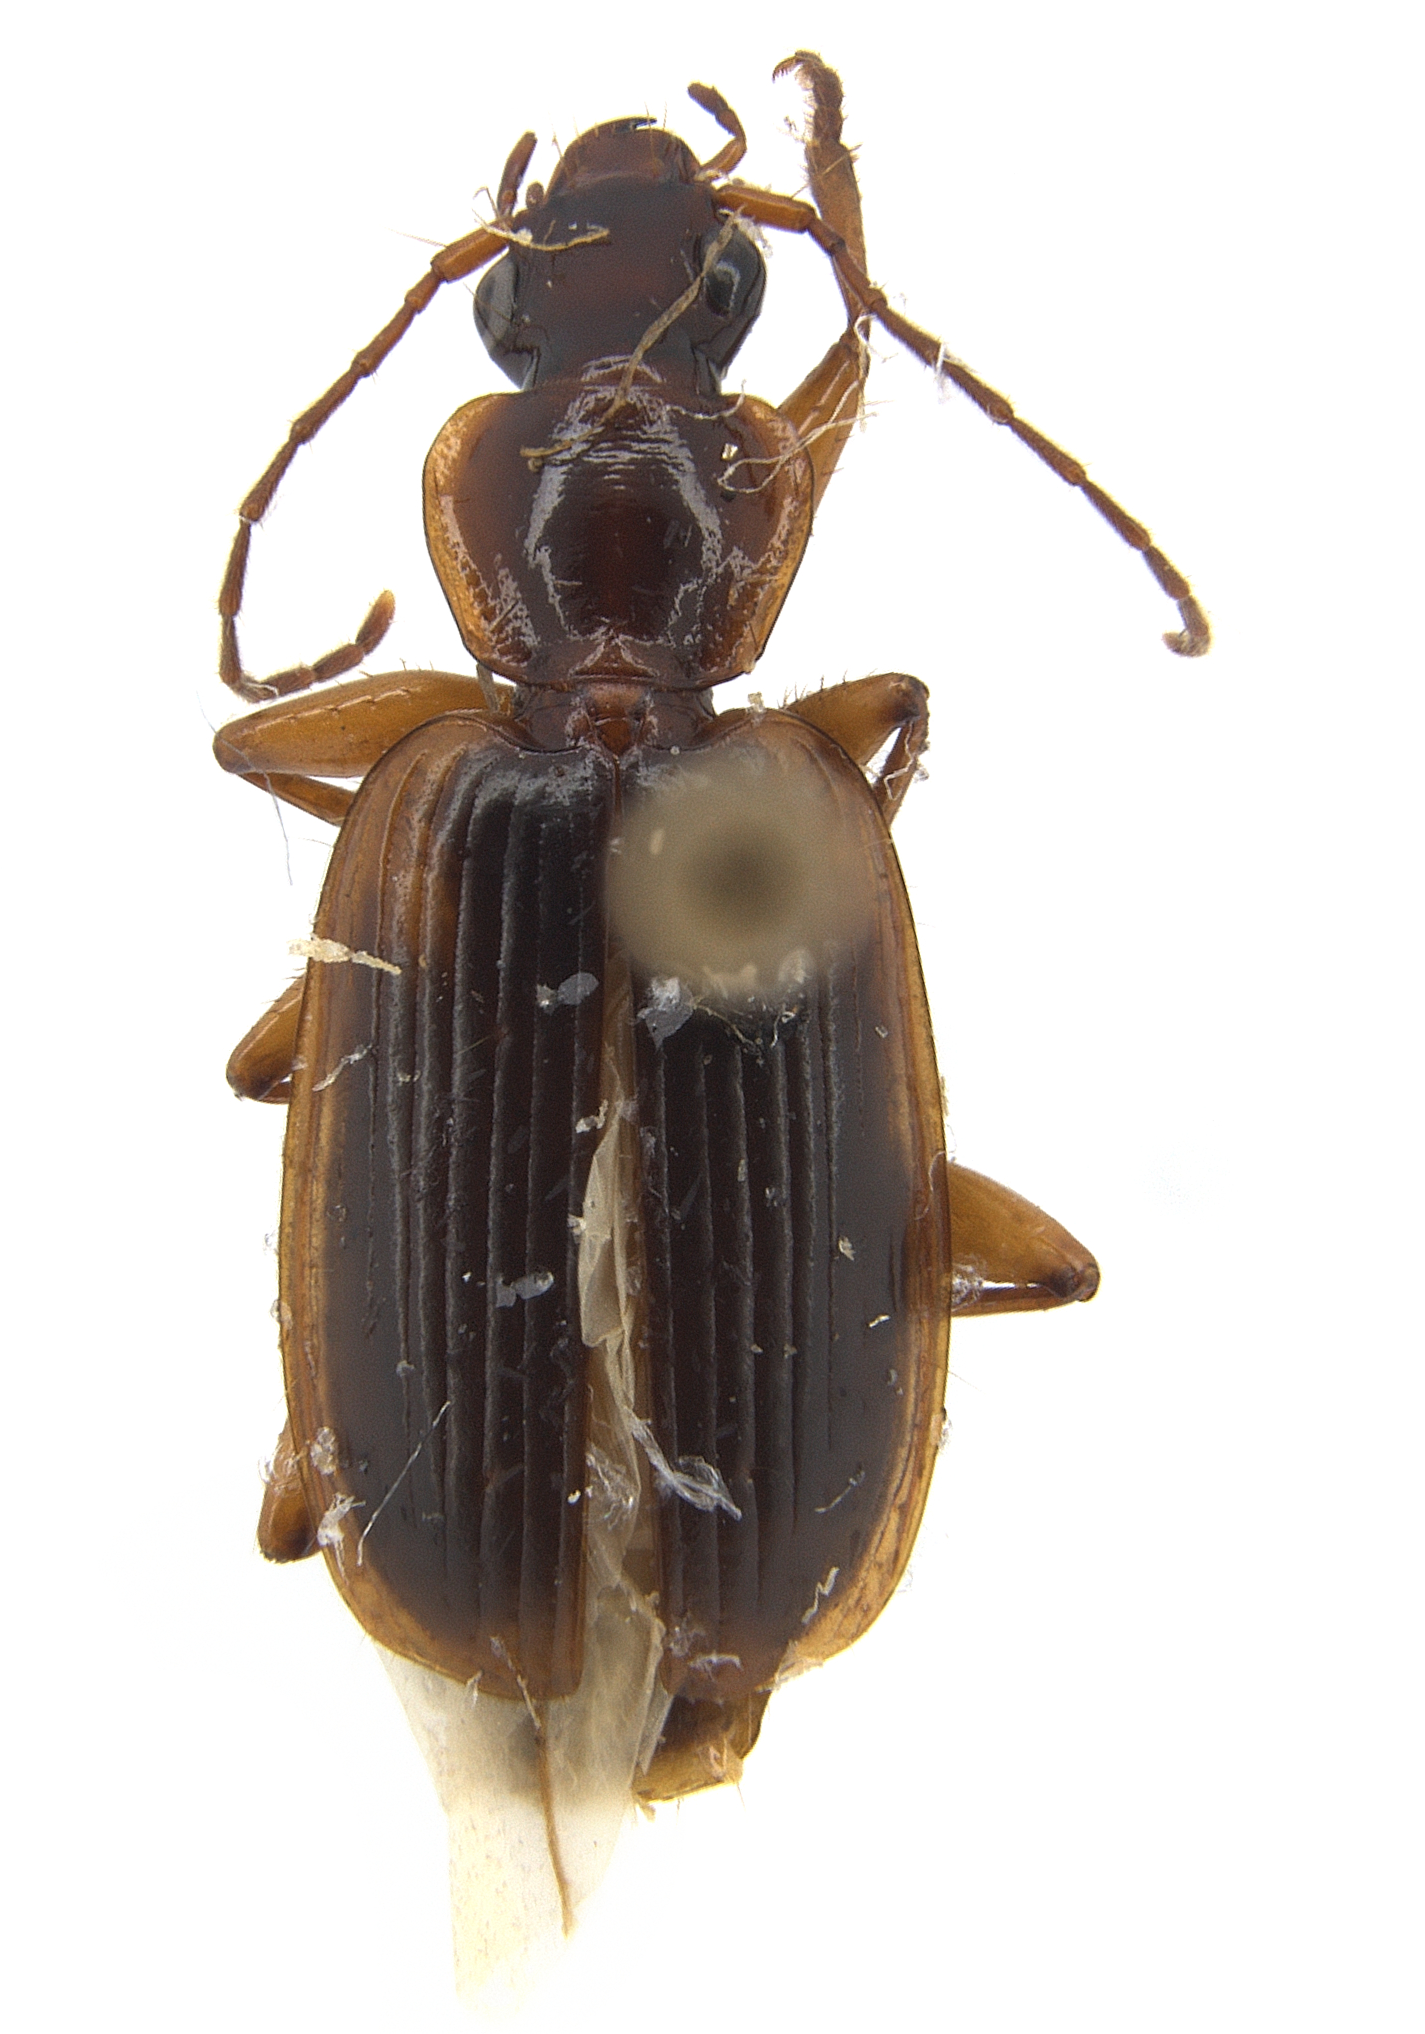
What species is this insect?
Cymindis platicollis (also Pinacodera platicollis)
